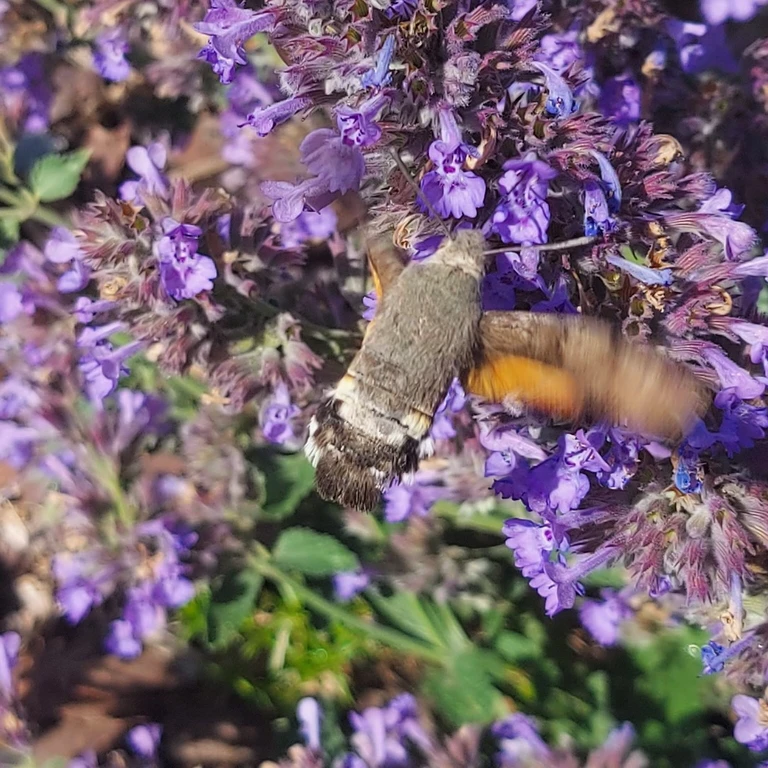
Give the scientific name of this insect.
Macroglossum stellatarum
